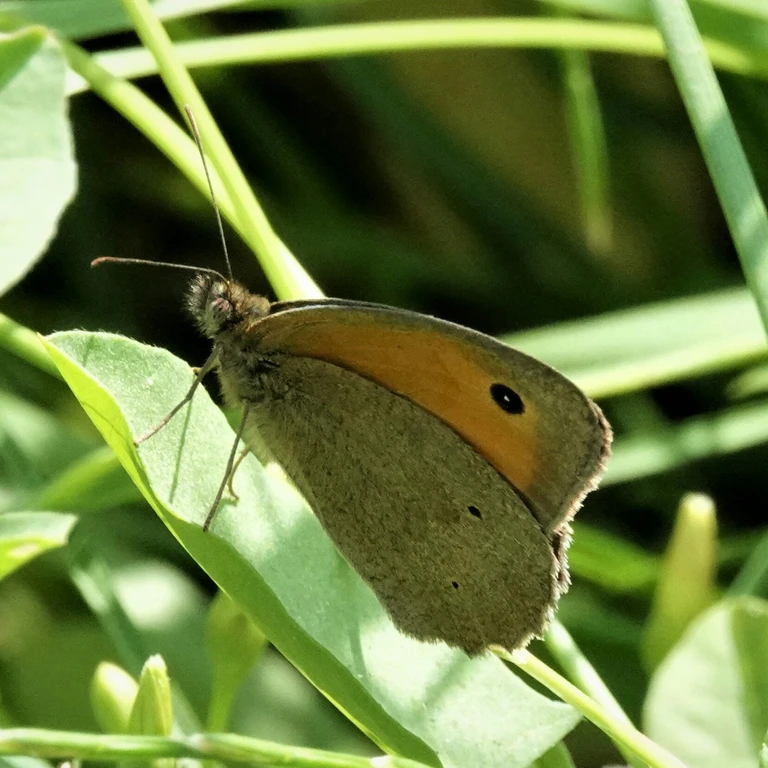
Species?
Maniola jurtina
